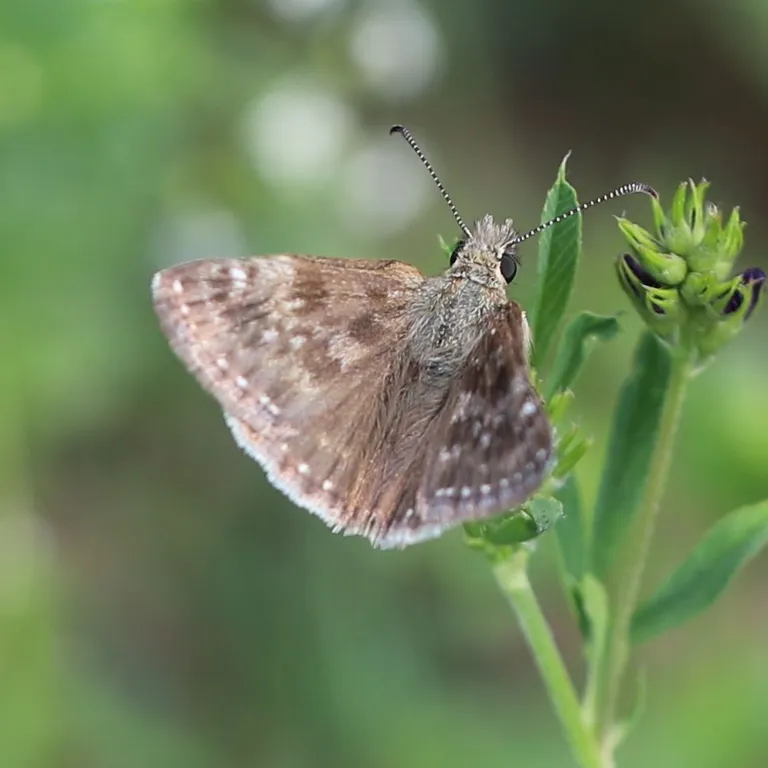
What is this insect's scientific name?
Erynnis tages
